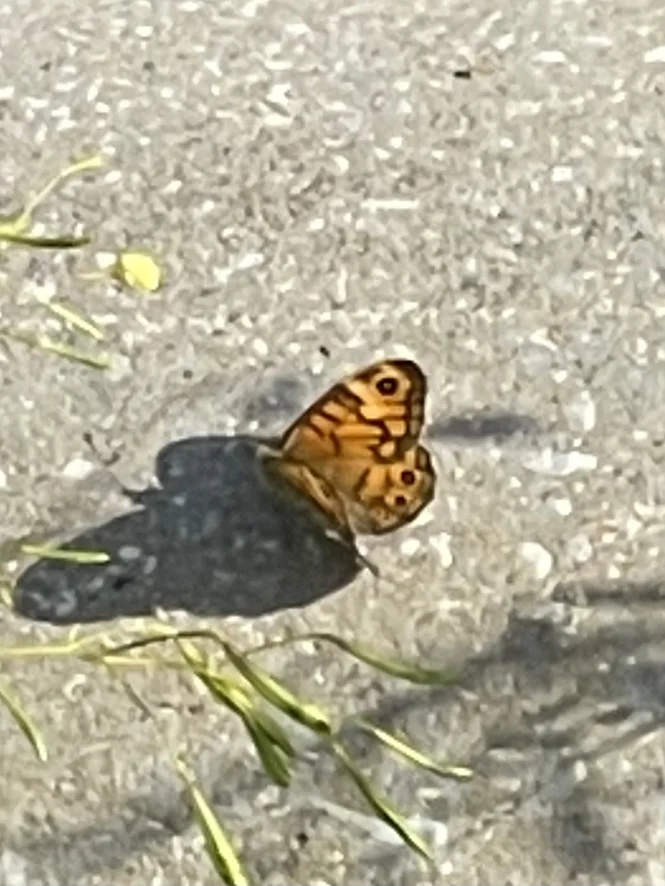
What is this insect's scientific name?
Lasiommata megera (also Pararge megera)
